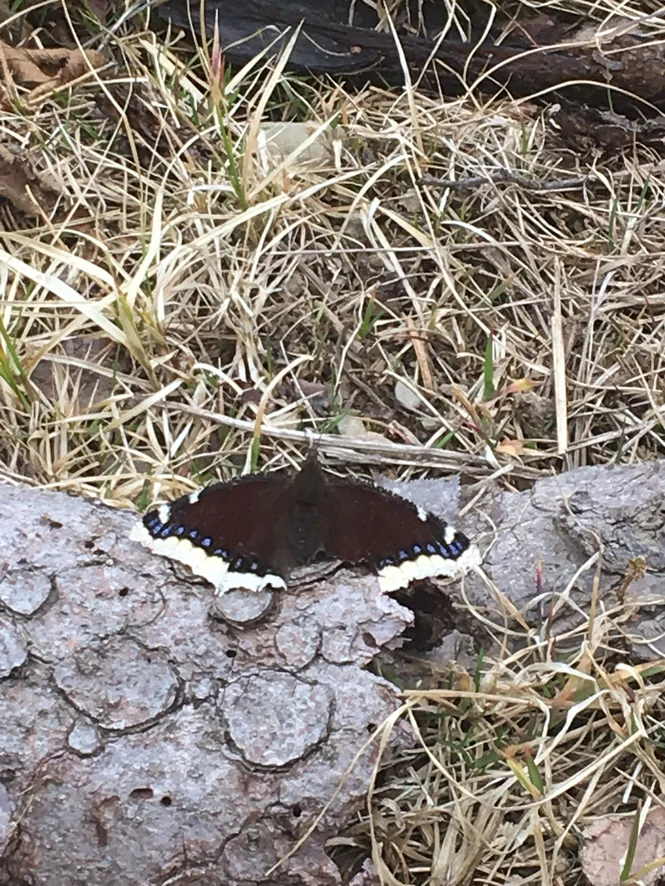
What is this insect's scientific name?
Nymphalis antiopa
